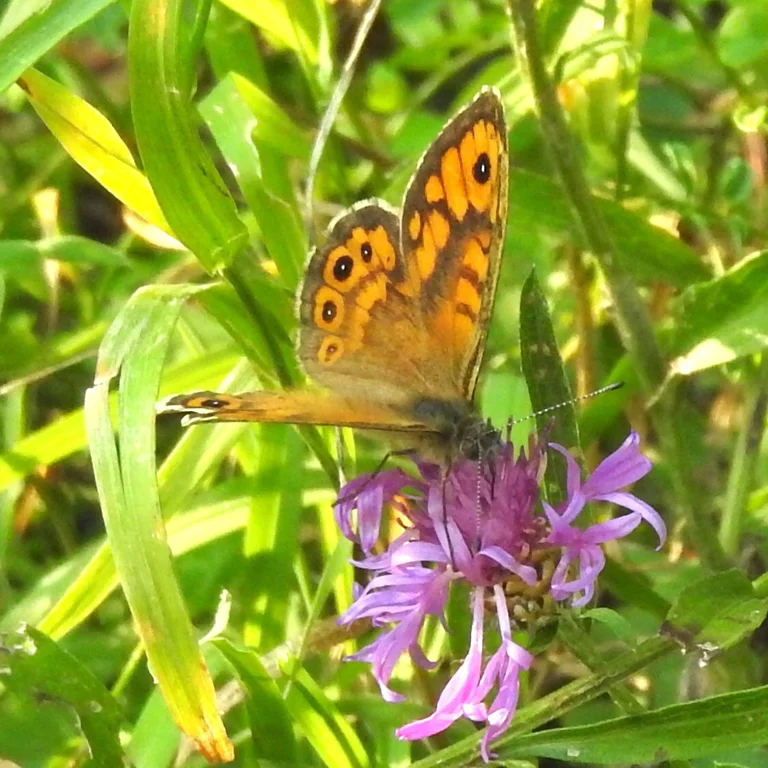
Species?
Lasiommata megera (also Pararge megera)
